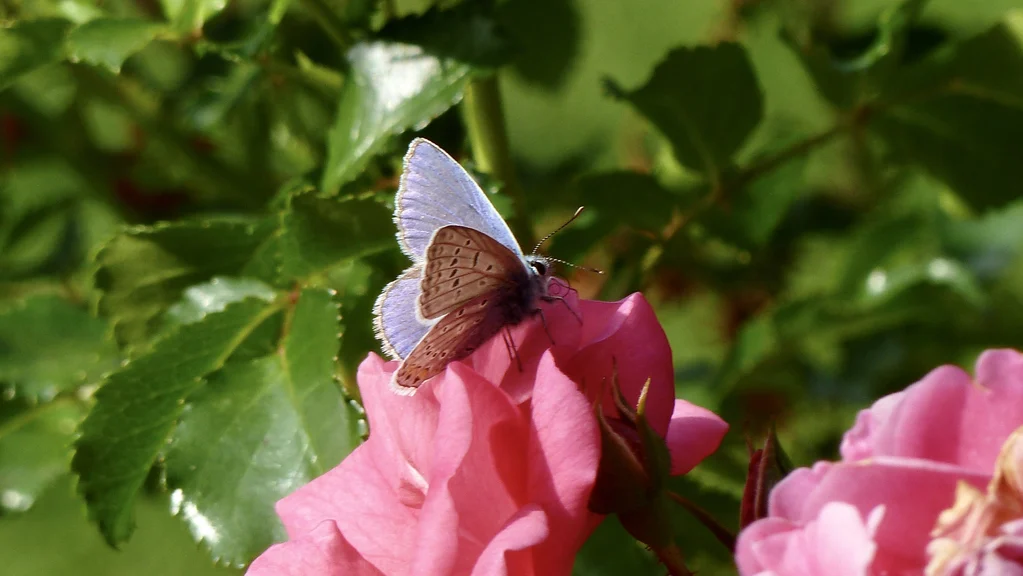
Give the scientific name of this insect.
Polyommatus icarus
